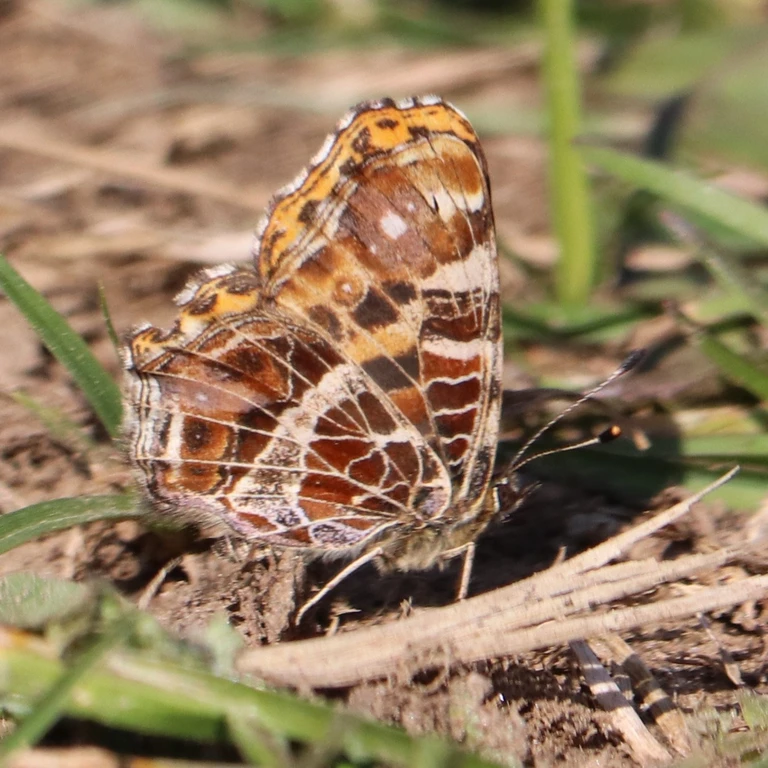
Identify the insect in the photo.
Araschnia levana
